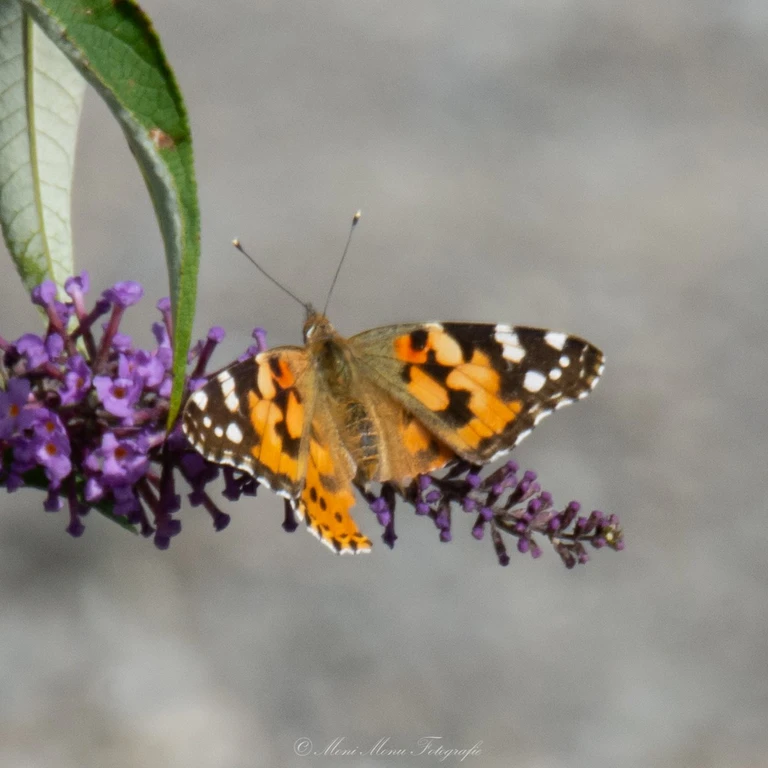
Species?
Vanessa cardui
